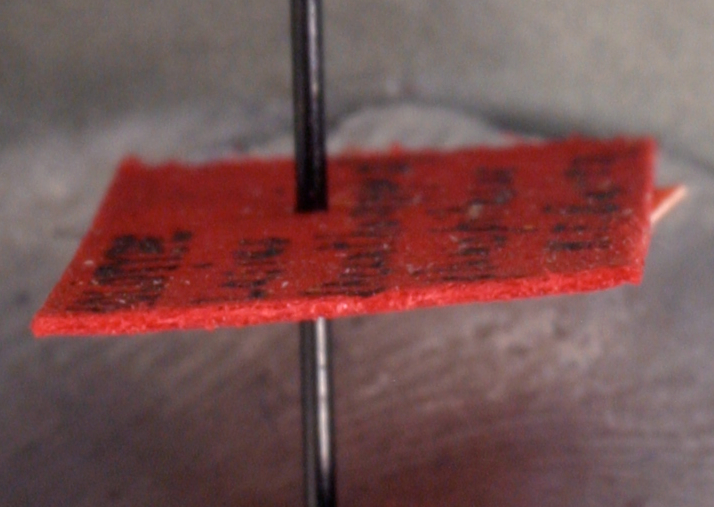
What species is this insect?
Lasius plumopilosus
